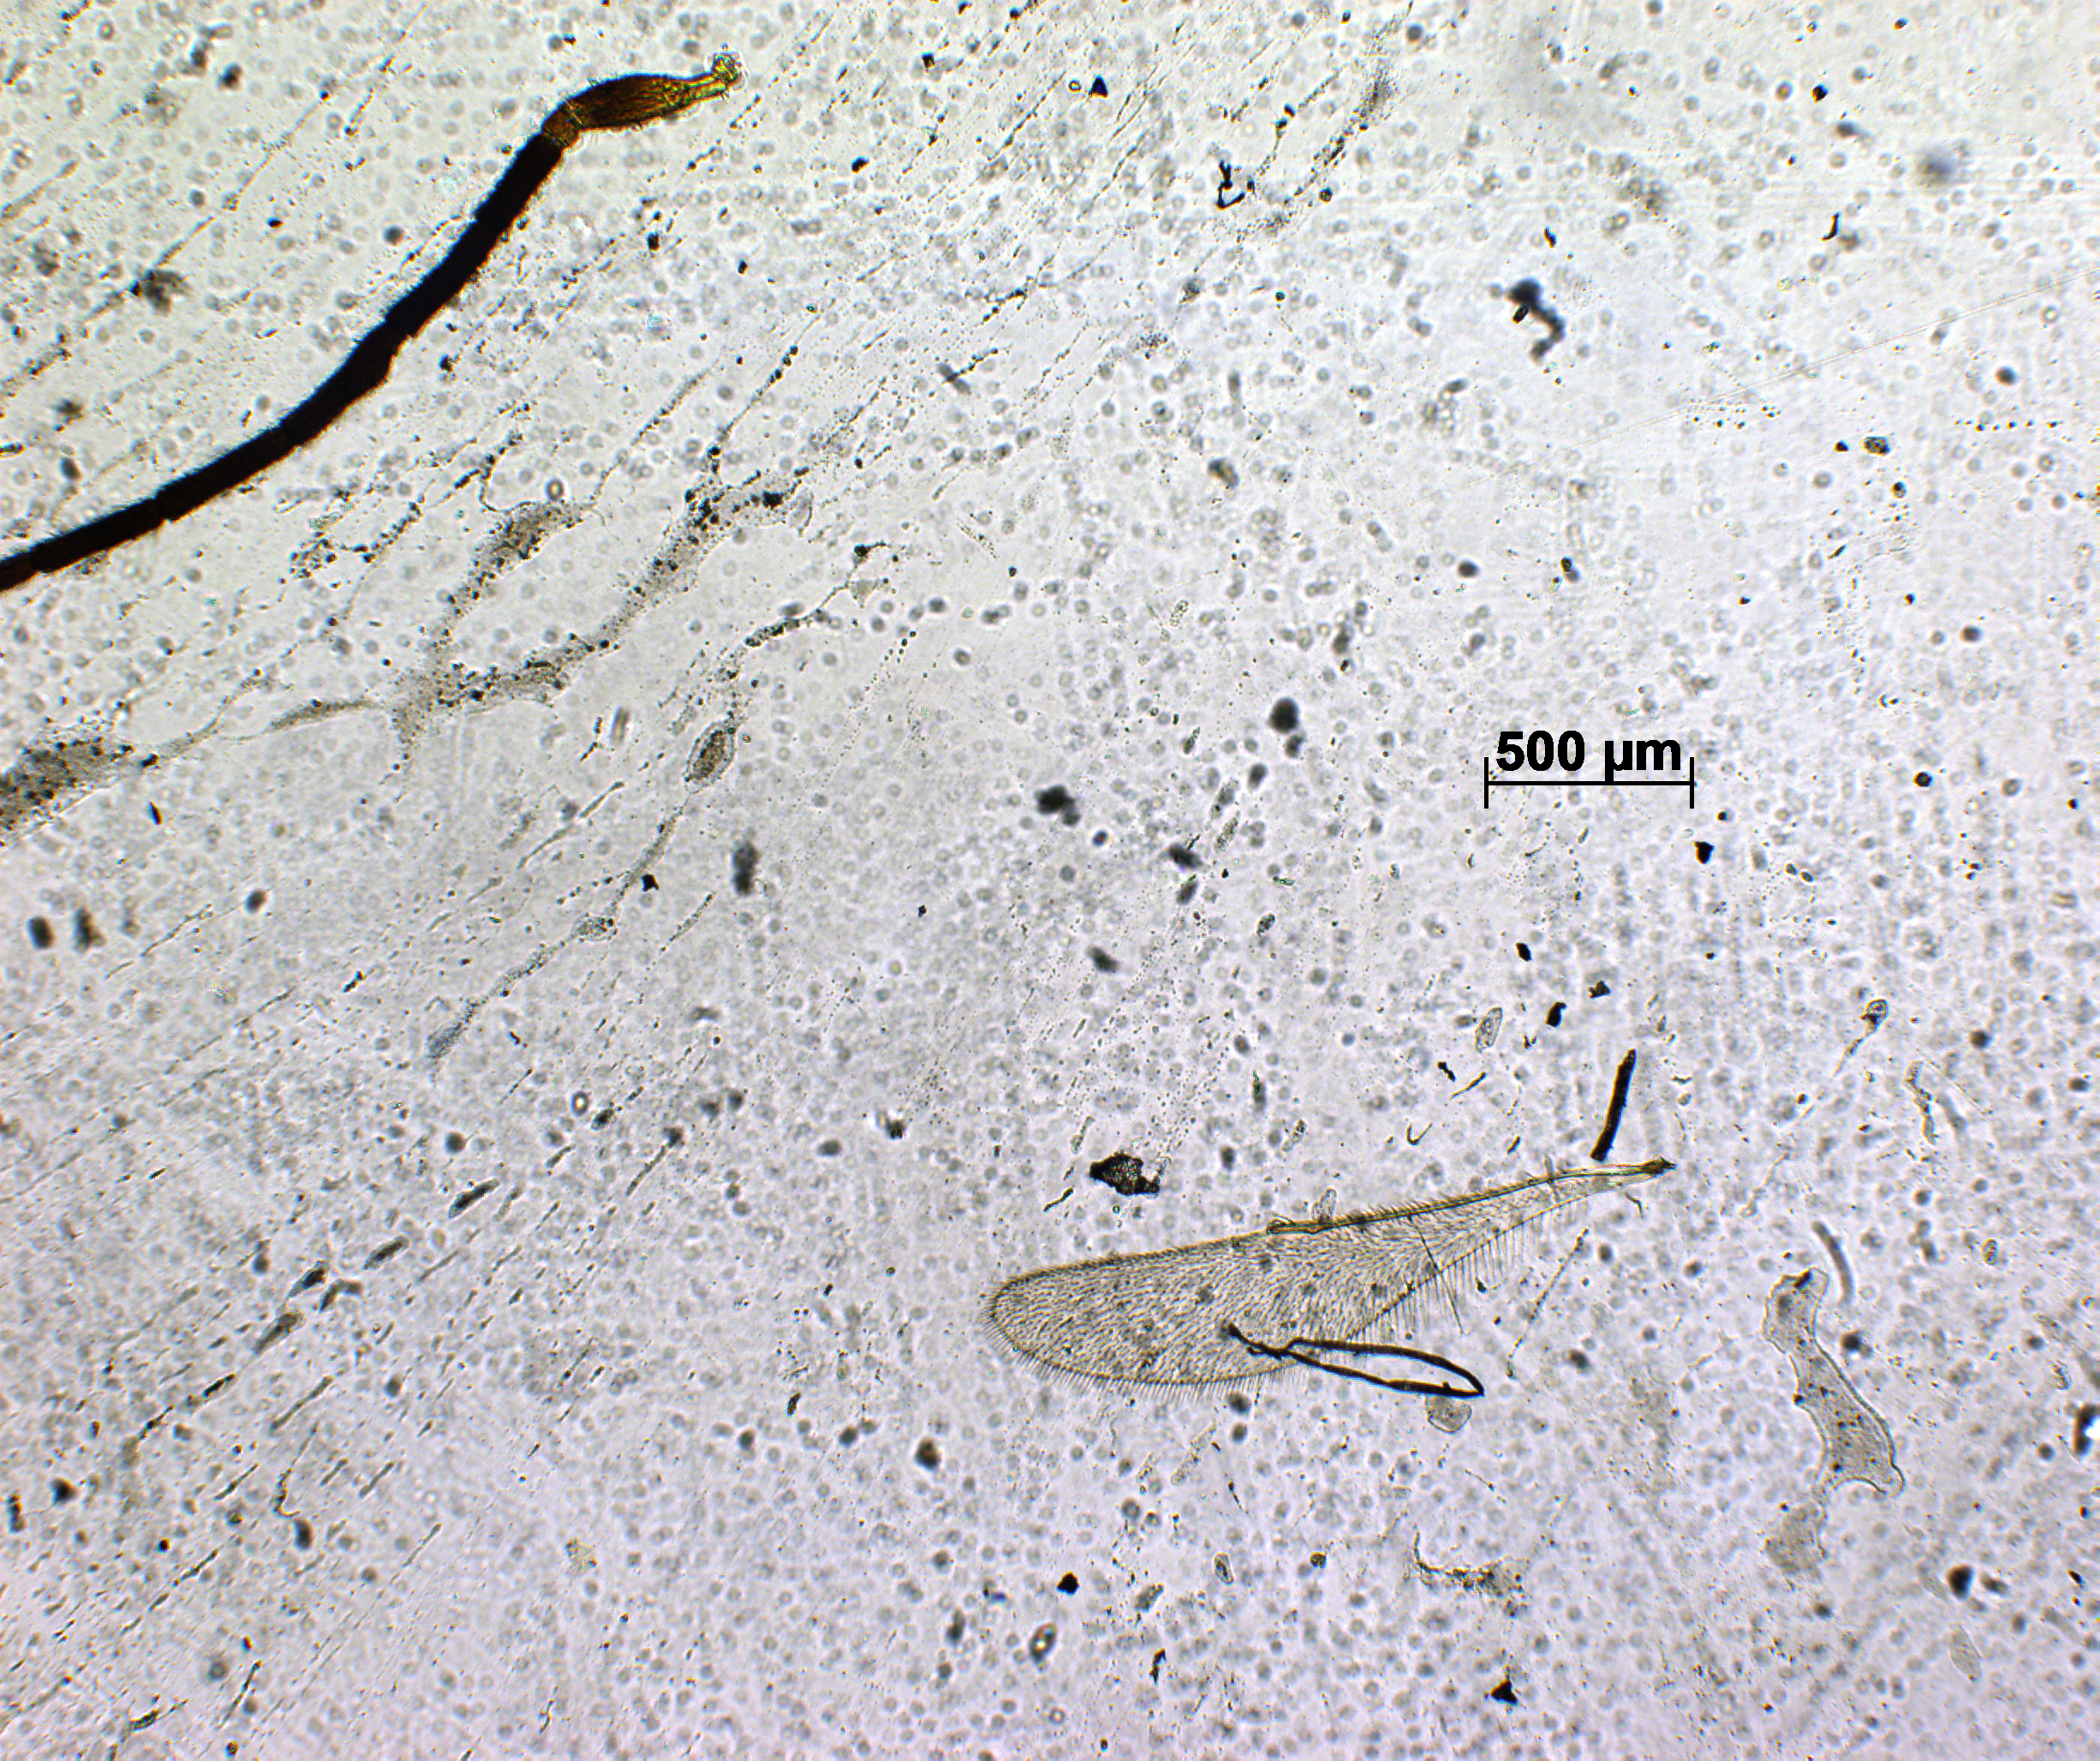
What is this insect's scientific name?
Trisacantha longispina
